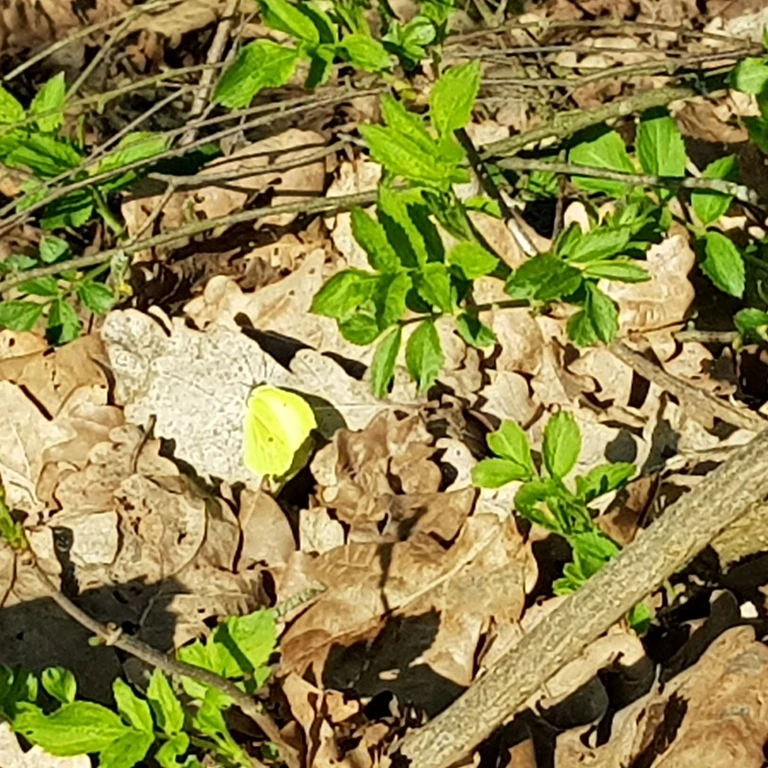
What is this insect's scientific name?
Gonepteryx rhamni
